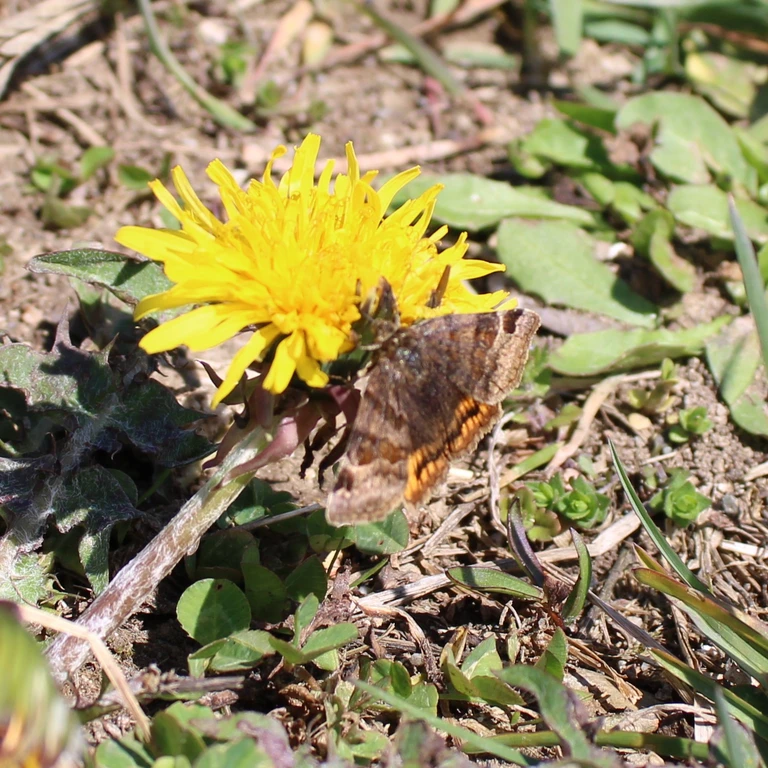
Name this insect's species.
Euclidia glyphica
